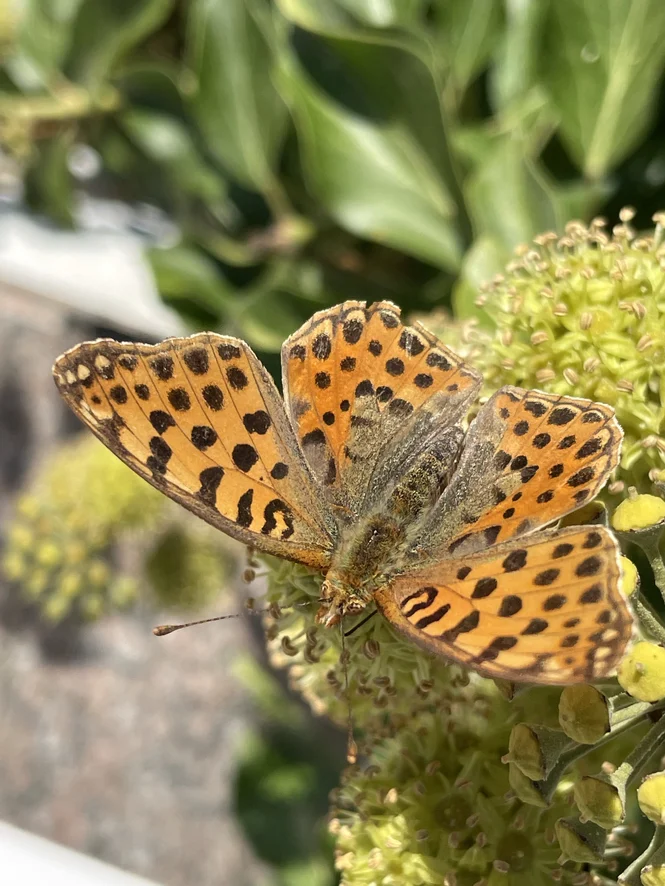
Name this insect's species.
Issoria lathonia
